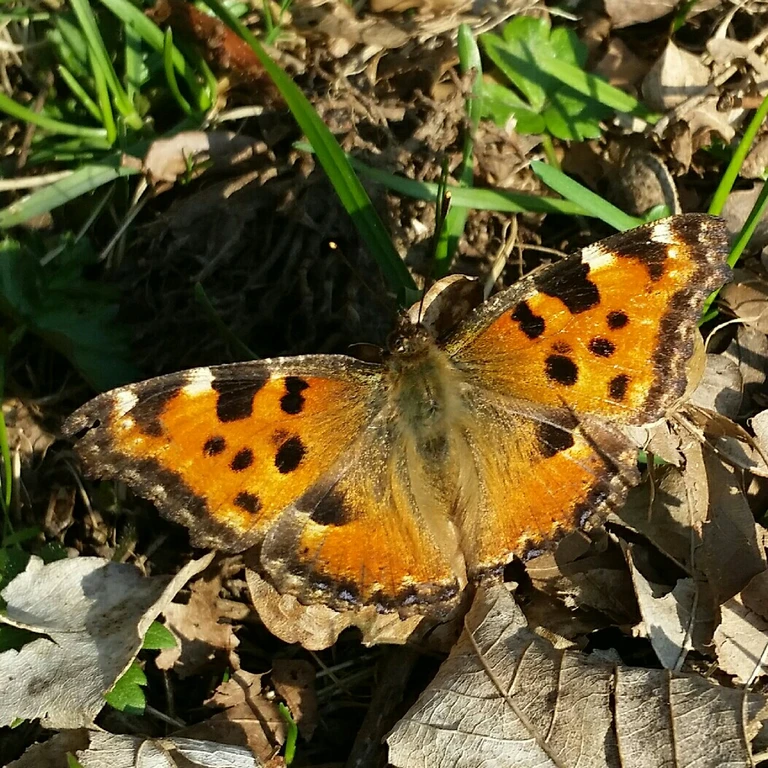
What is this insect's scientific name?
Nymphalis polychloros
